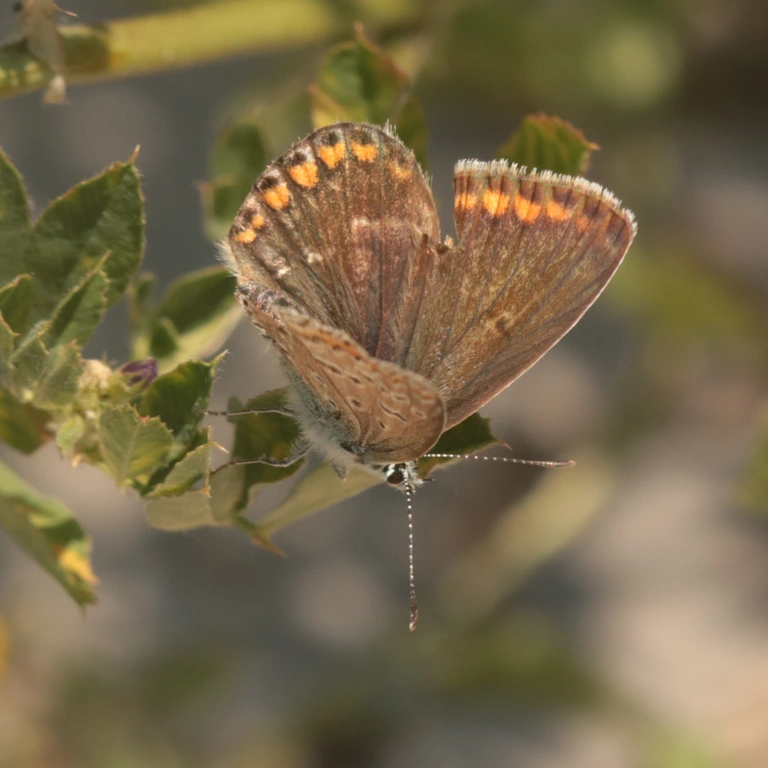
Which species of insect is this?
Polyommatus icarus
